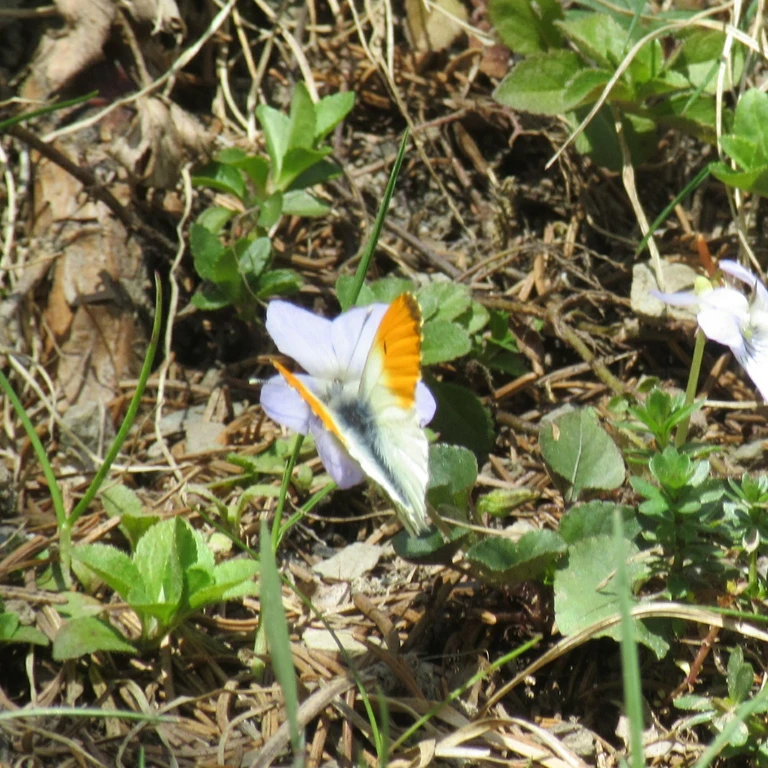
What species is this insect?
Anthocharis cardamines
